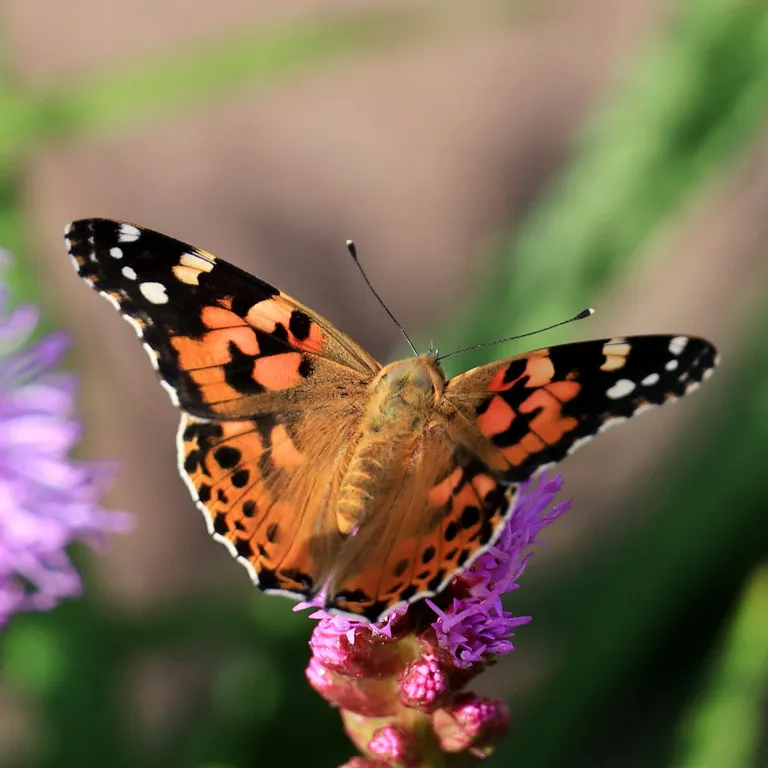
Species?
Vanessa cardui
